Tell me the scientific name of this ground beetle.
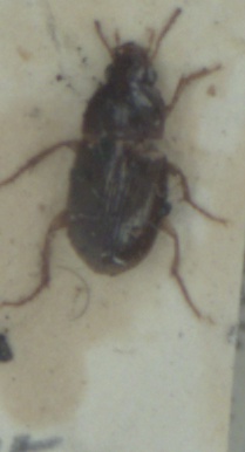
Amara bifrons
